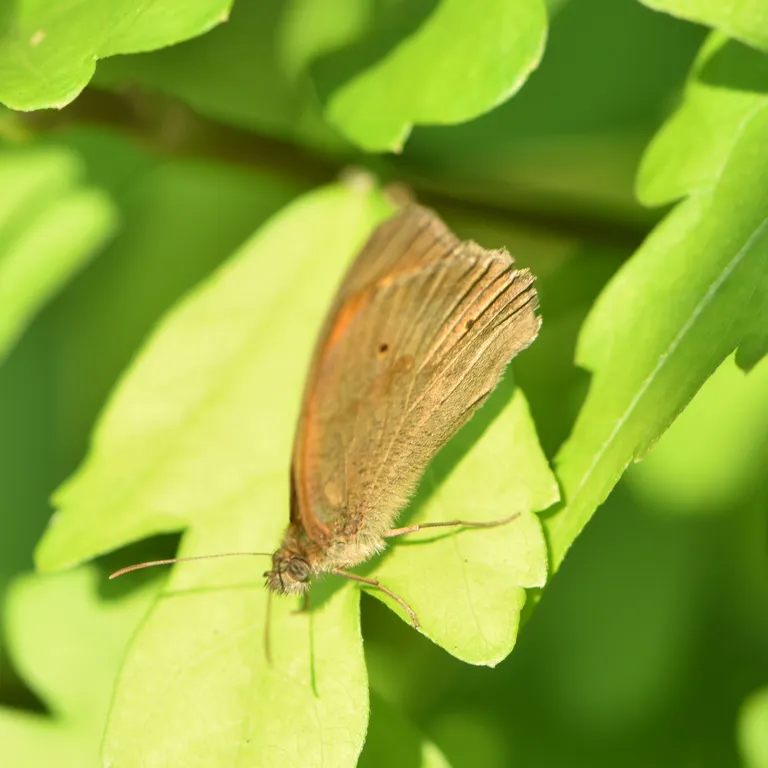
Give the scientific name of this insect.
Maniola jurtina
